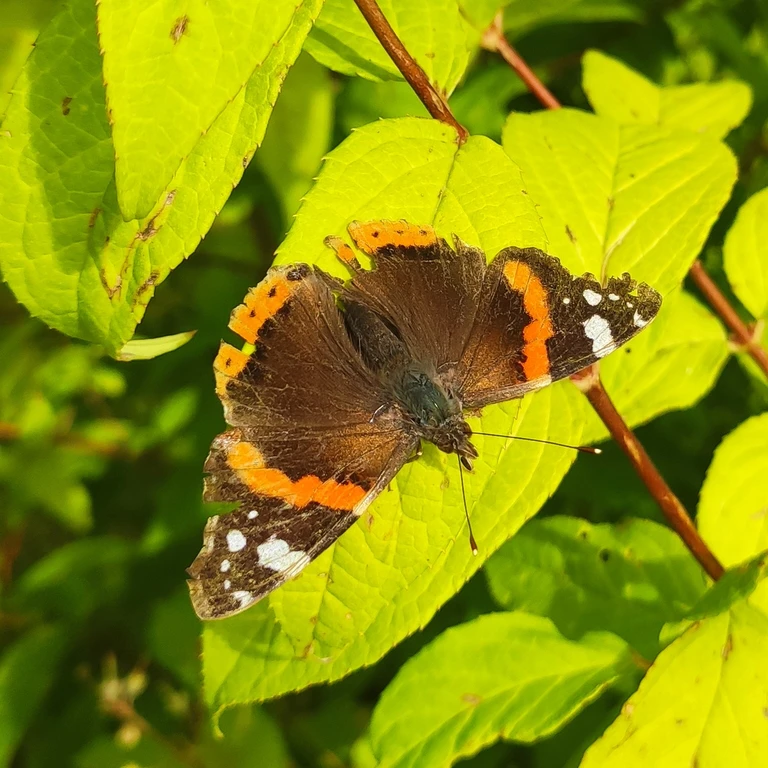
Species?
Vanessa atalanta
